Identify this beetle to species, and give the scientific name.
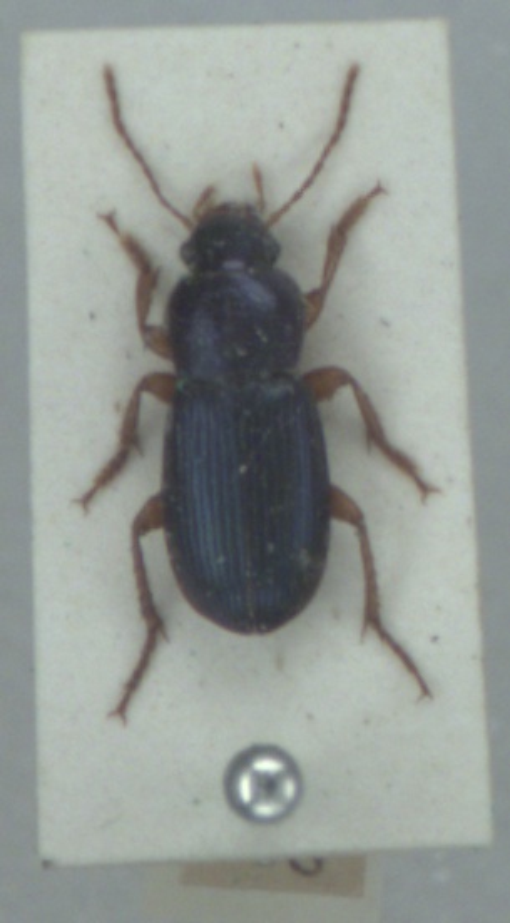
Ophonus azureus
